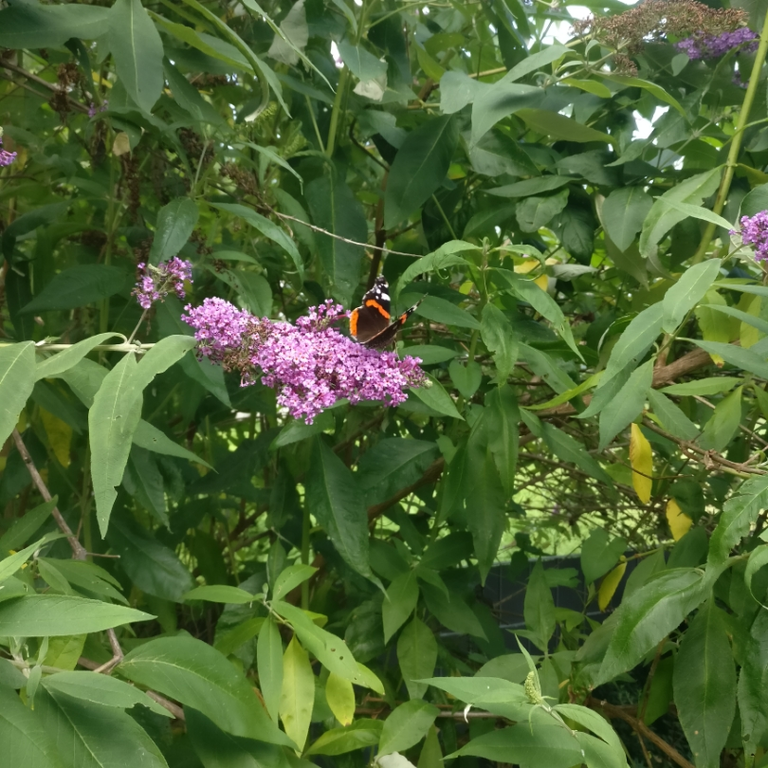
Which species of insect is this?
Vanessa atalanta
